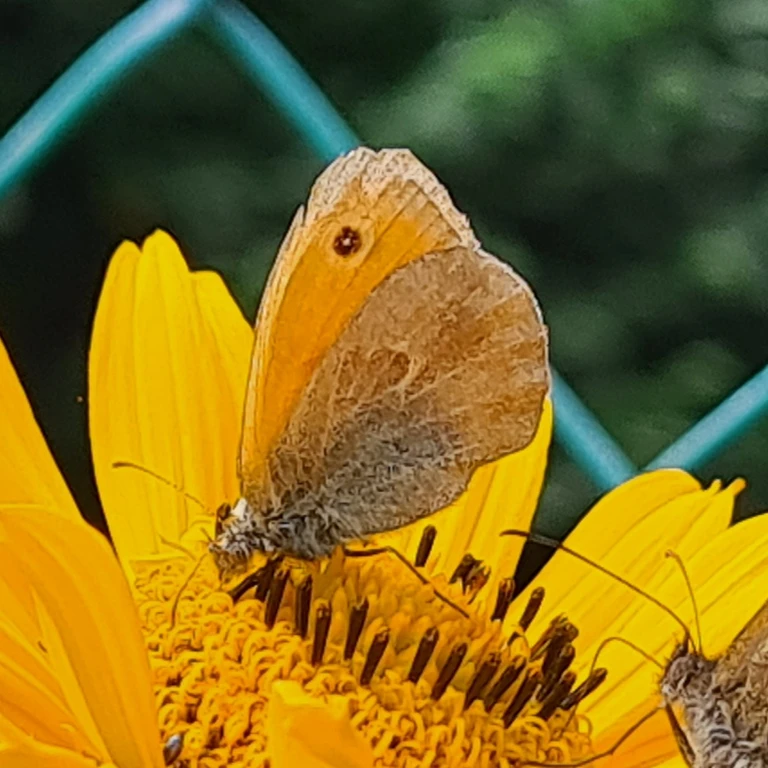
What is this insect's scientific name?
Coenonympha pamphilus
